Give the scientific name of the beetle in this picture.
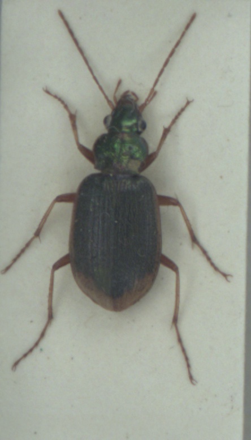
Chlaenius vestitus
